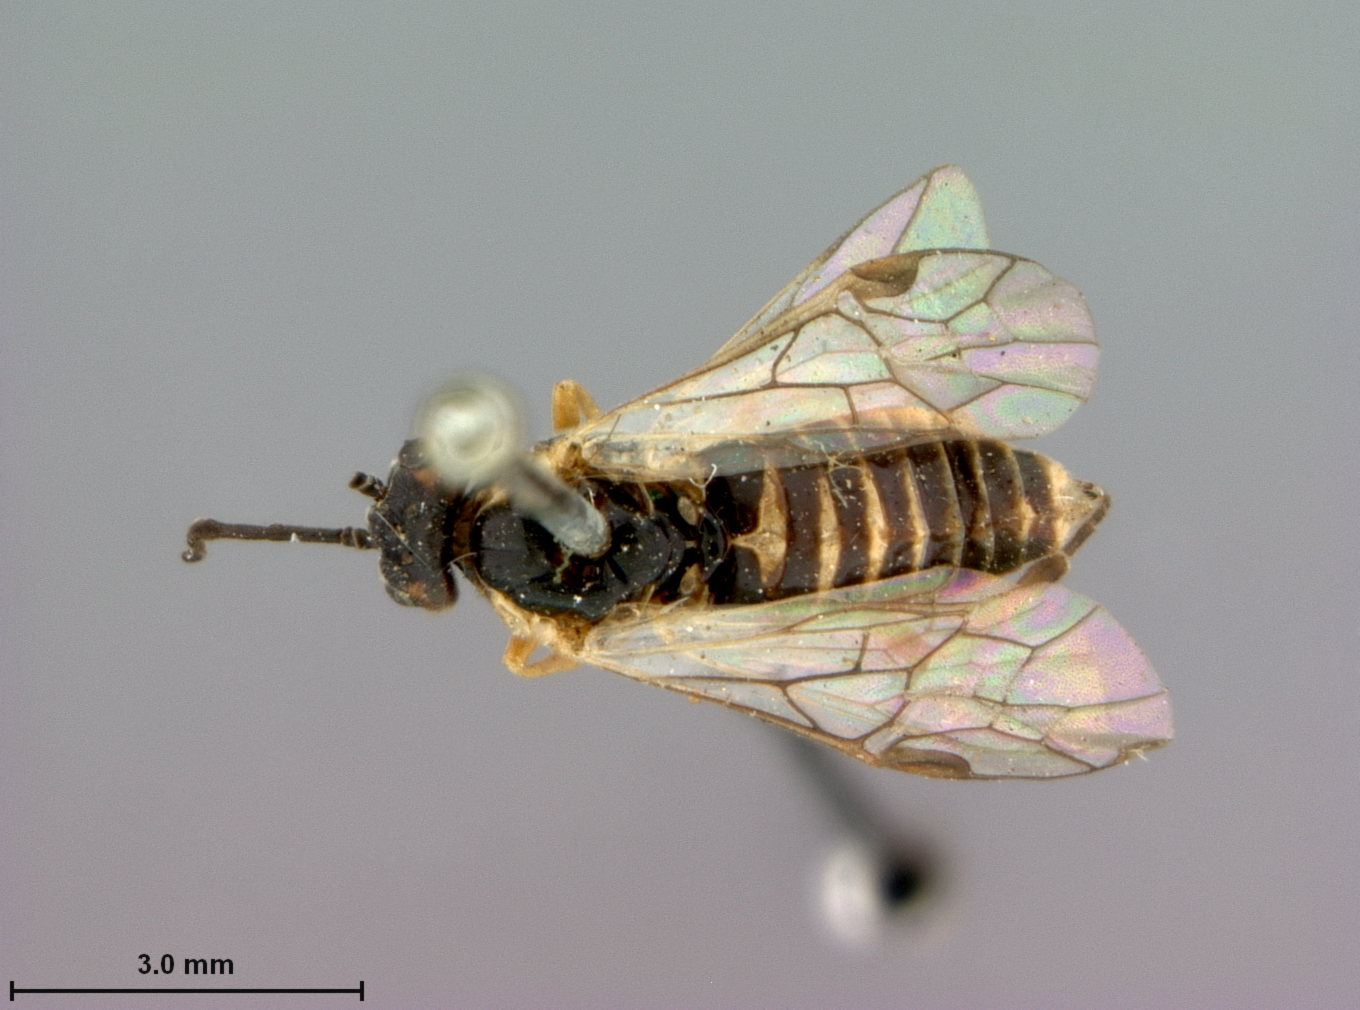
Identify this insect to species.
Pachynematus clypeatus
